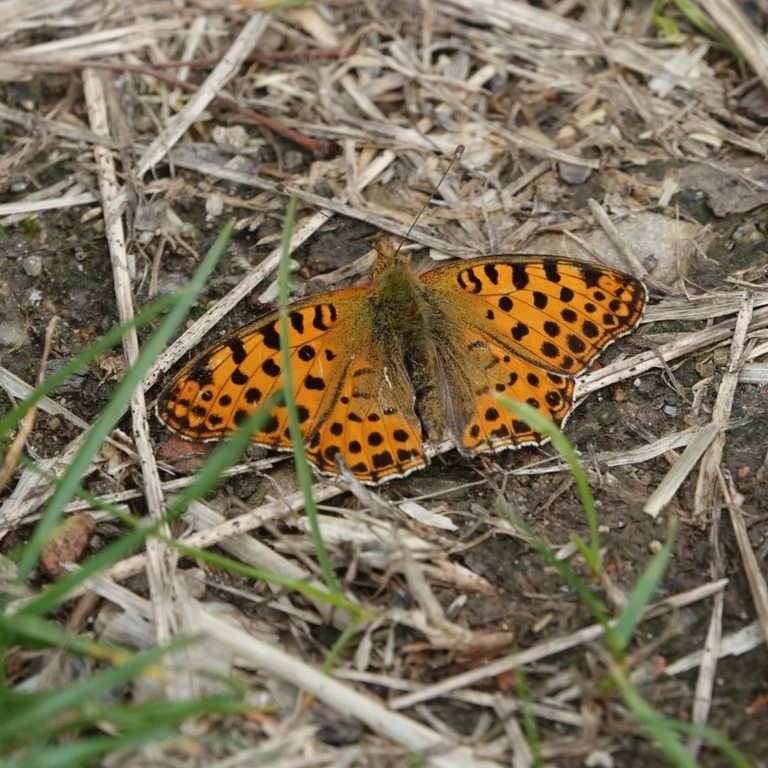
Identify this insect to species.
Issoria lathonia
